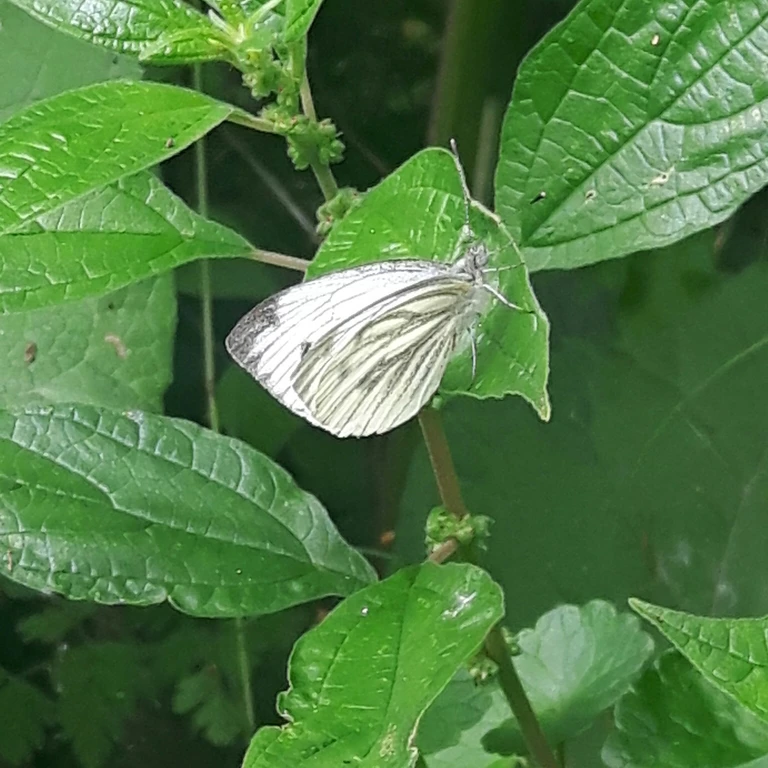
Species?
Pieris napi
